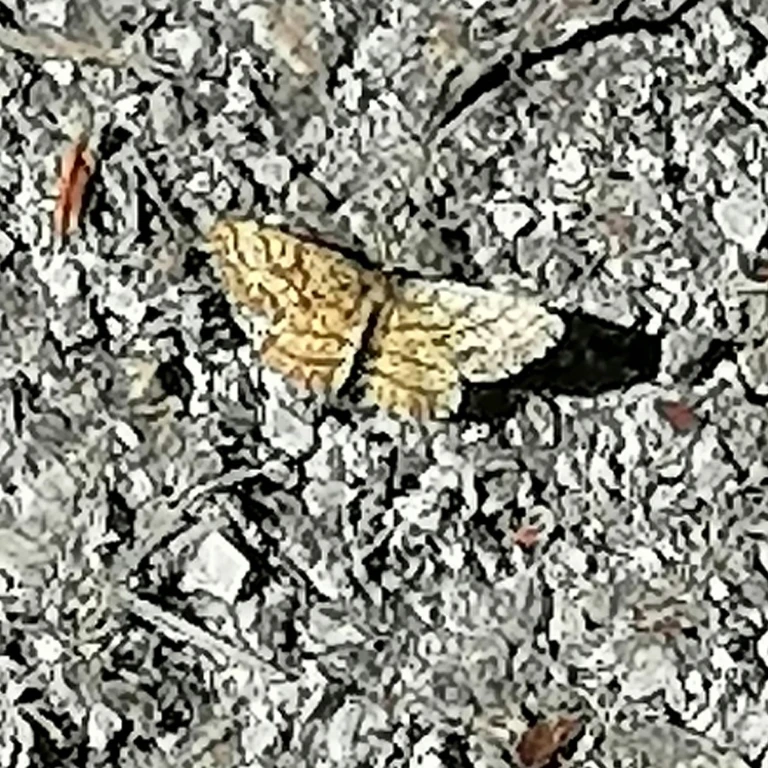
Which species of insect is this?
Ematurga atomaria
